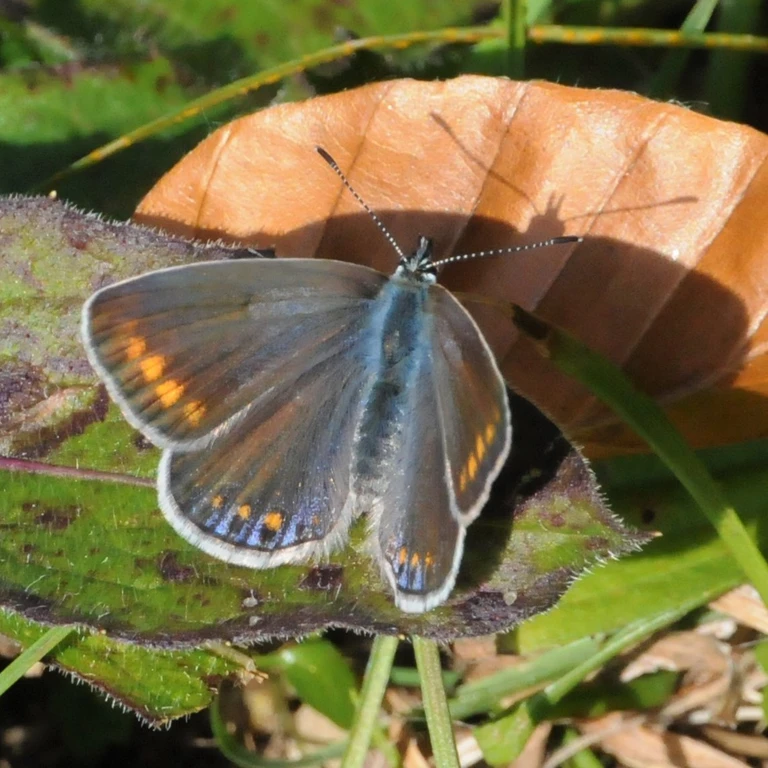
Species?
Polyommatus icarus
